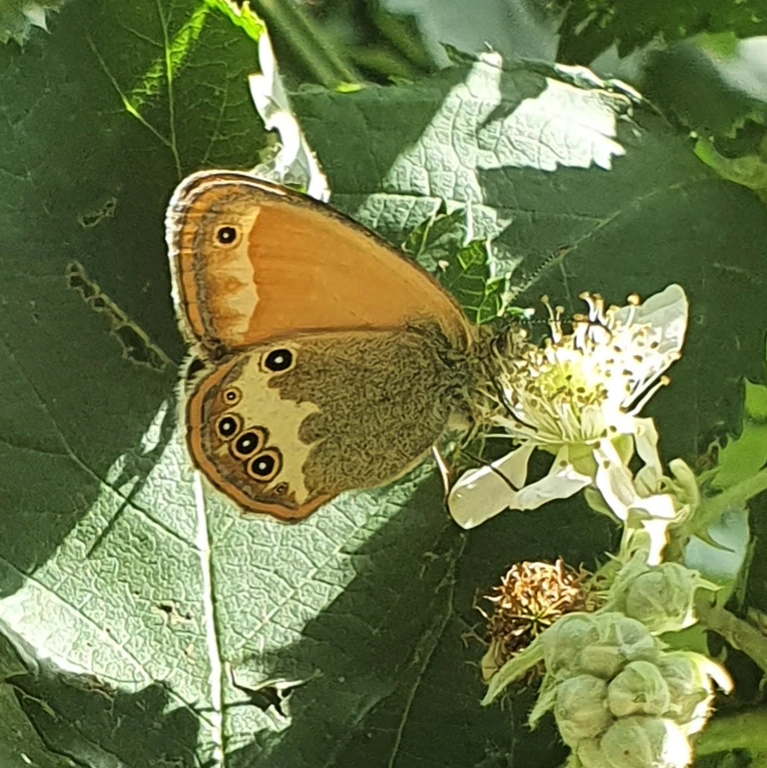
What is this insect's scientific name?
Coenonympha arcania
